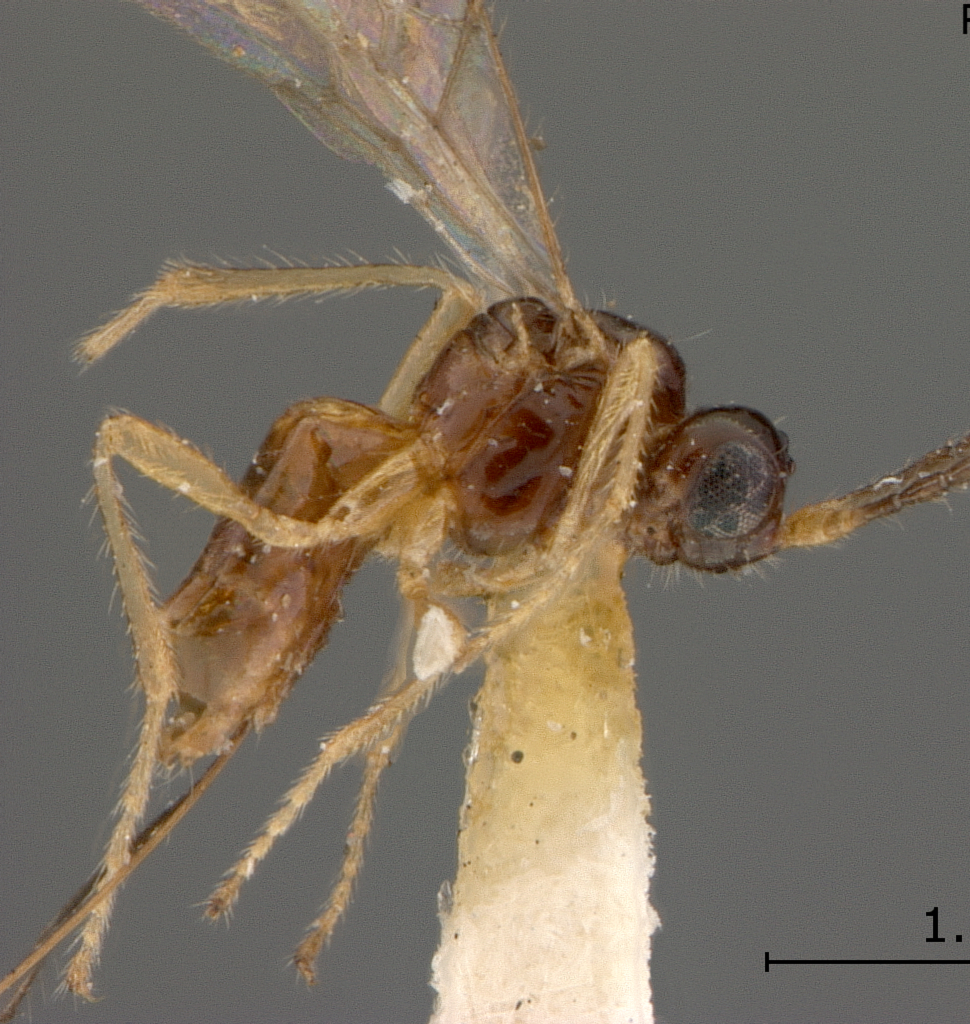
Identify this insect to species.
Aspilota armillariae
